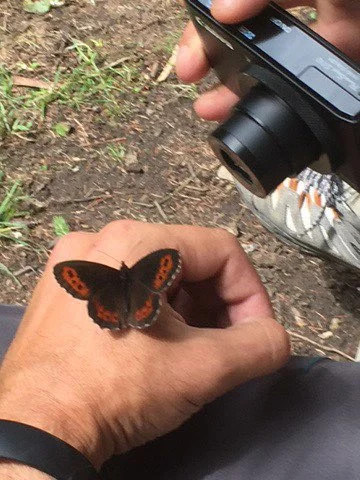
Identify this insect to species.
Erebia ligea
